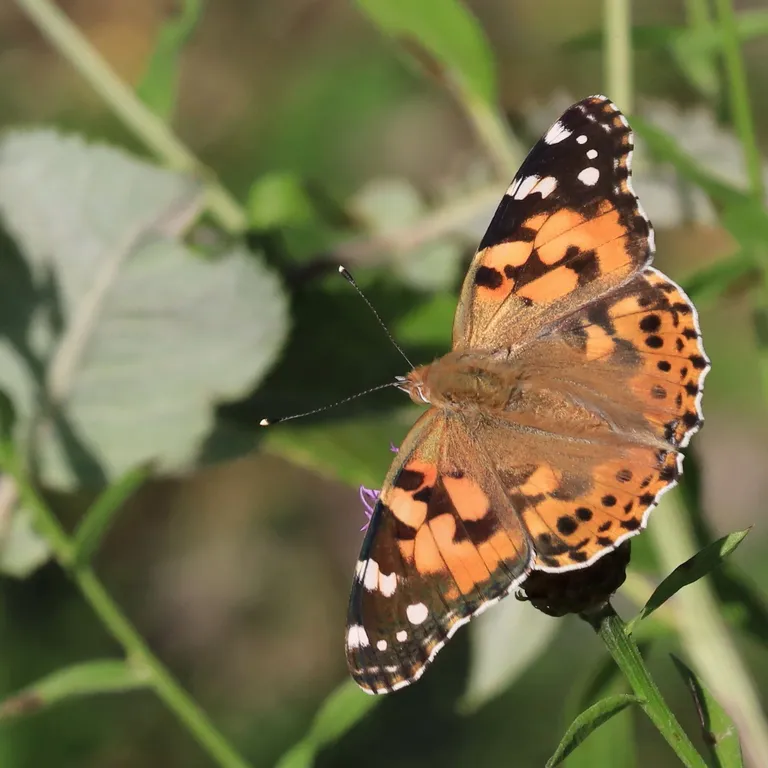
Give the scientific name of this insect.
Vanessa cardui
